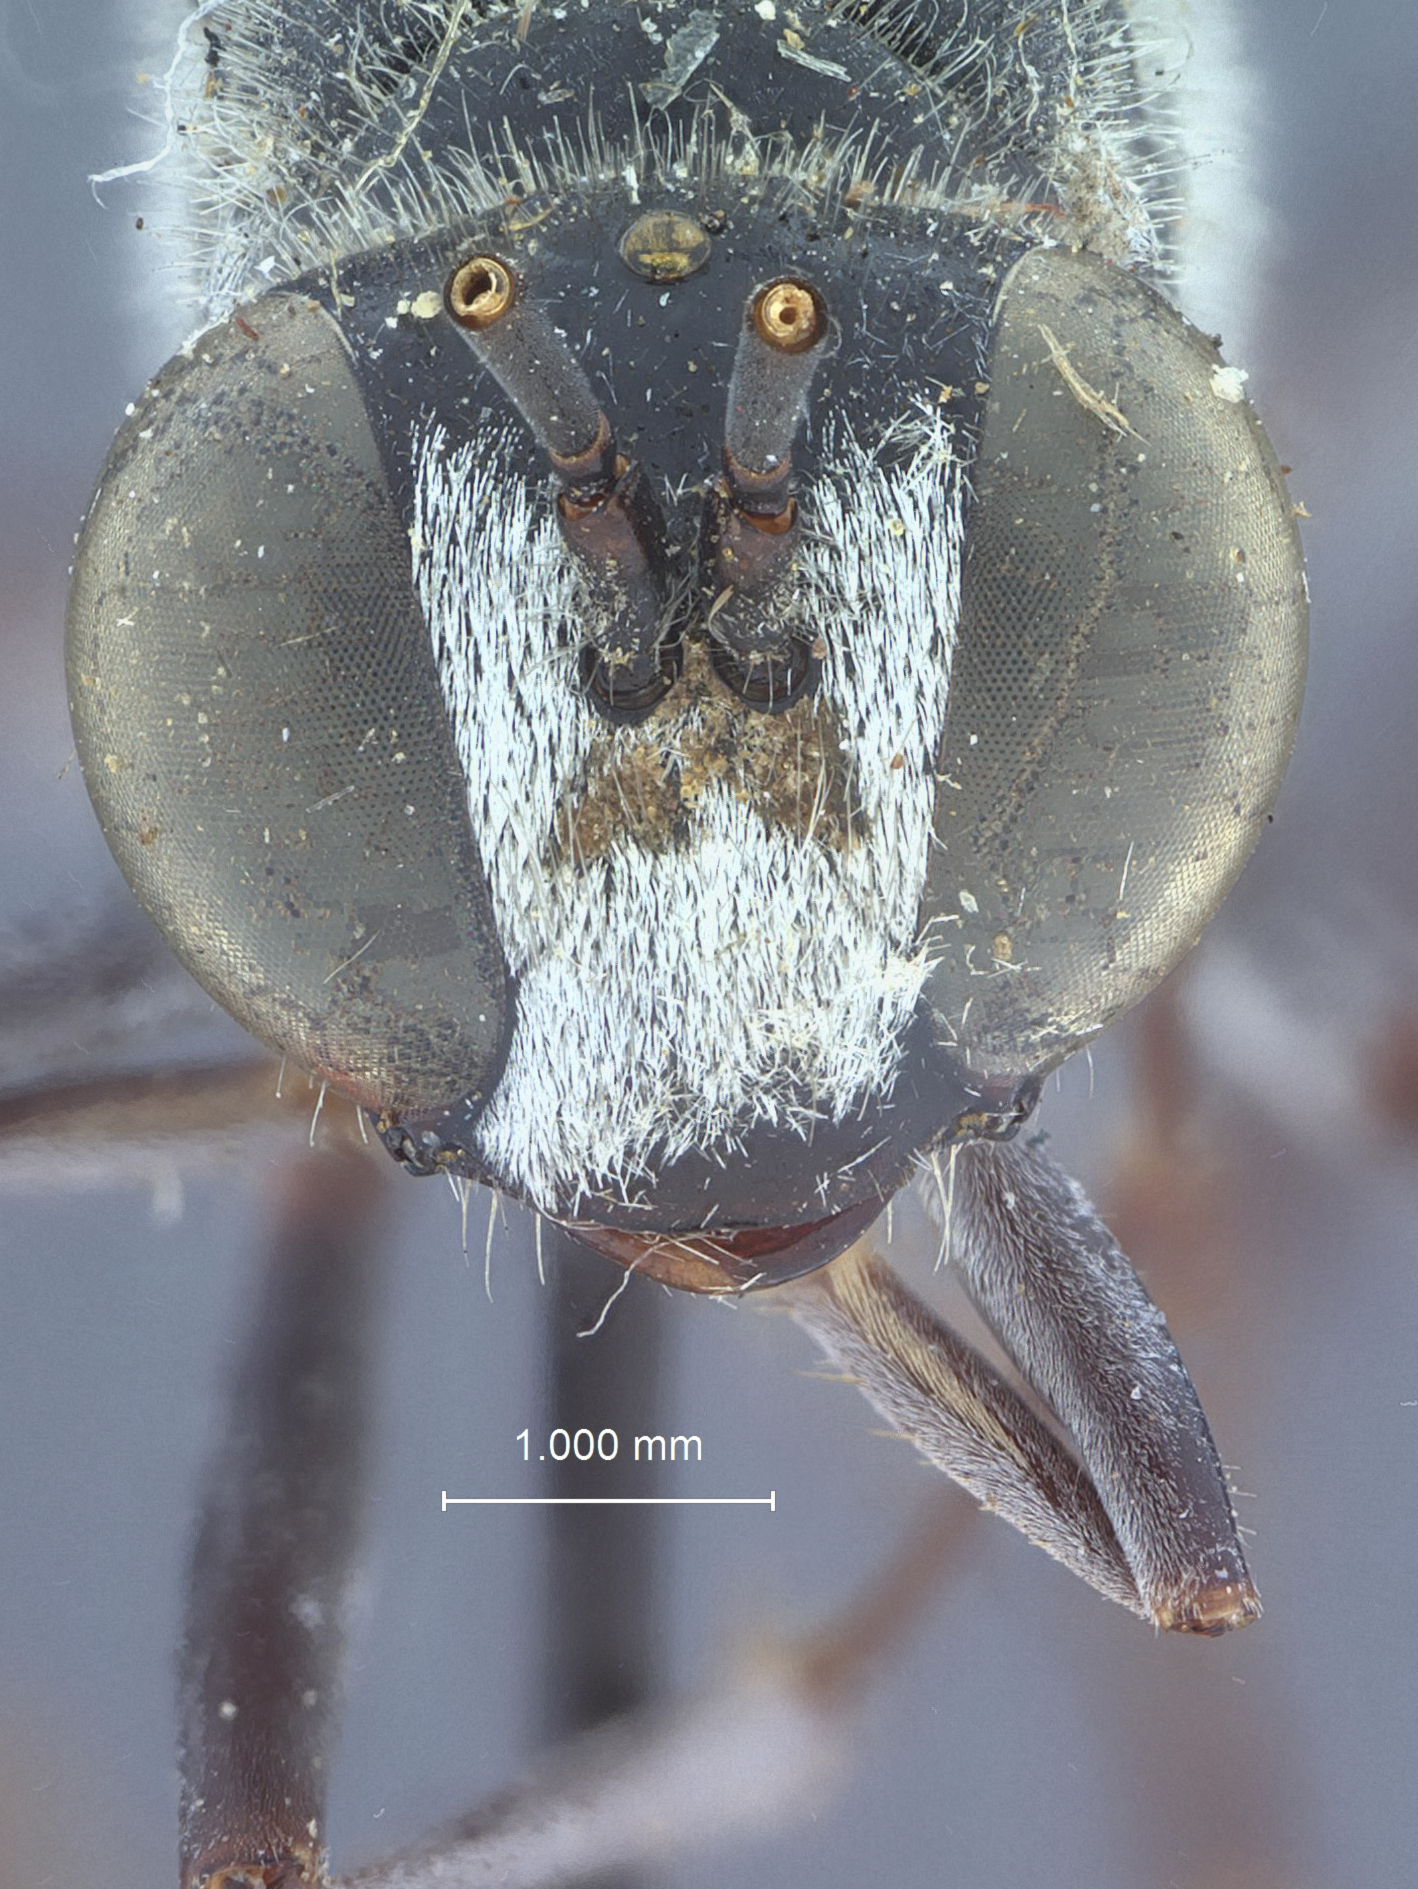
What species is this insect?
Sphex transversus
